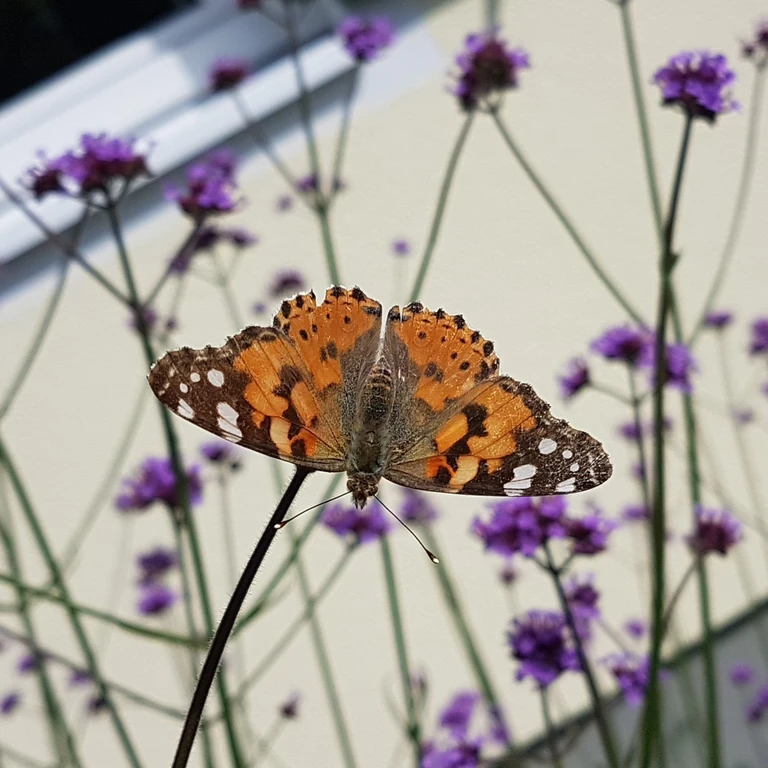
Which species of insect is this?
Vanessa cardui
